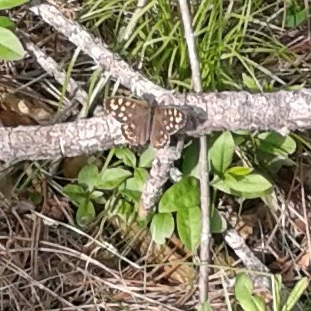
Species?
Pararge aegeria
